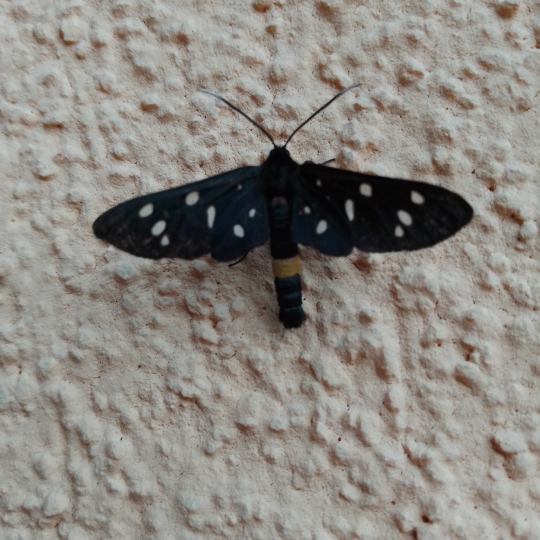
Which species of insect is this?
Amata phegea
